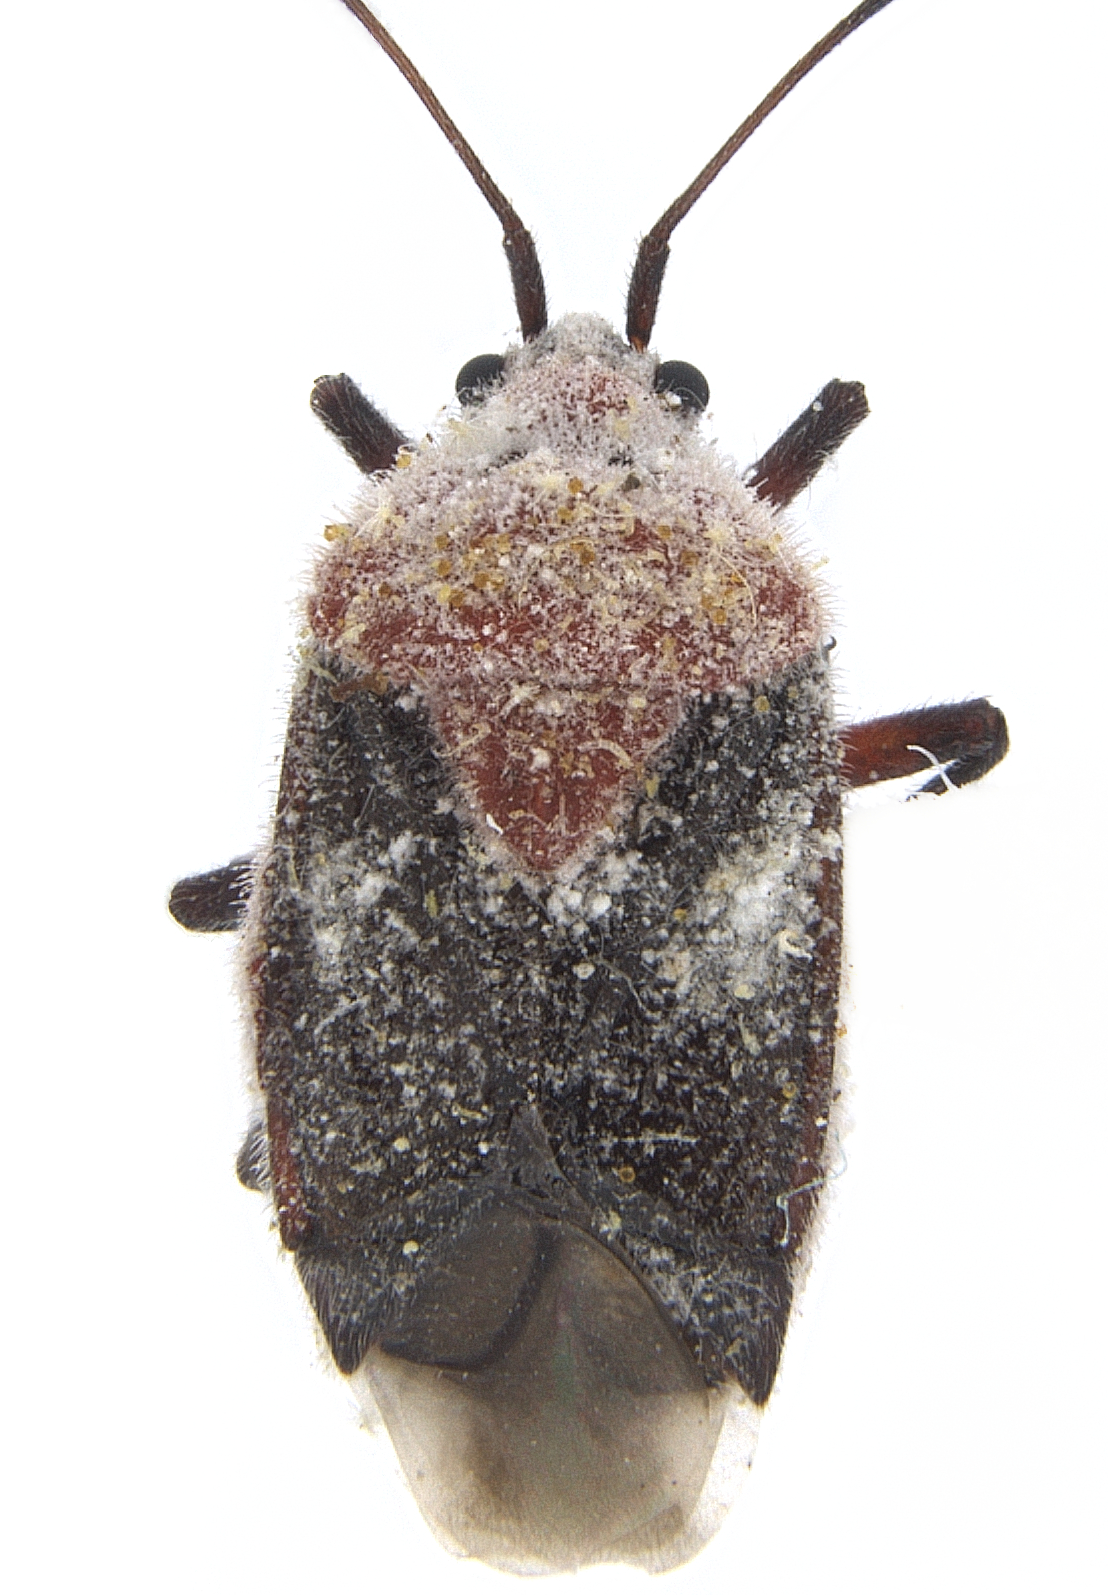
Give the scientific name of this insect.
Clivinema regalis
